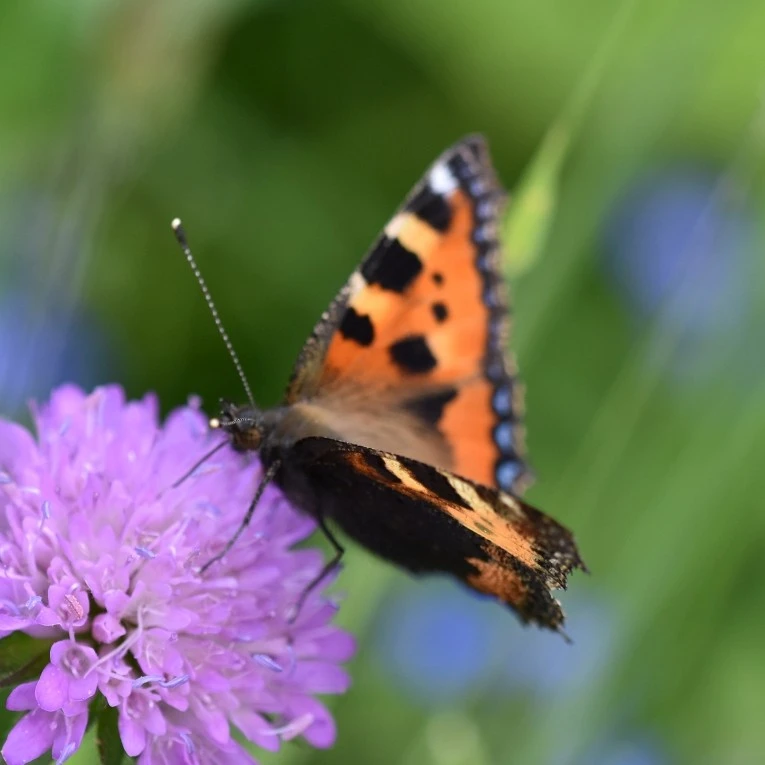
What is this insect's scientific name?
Aglais urticae
